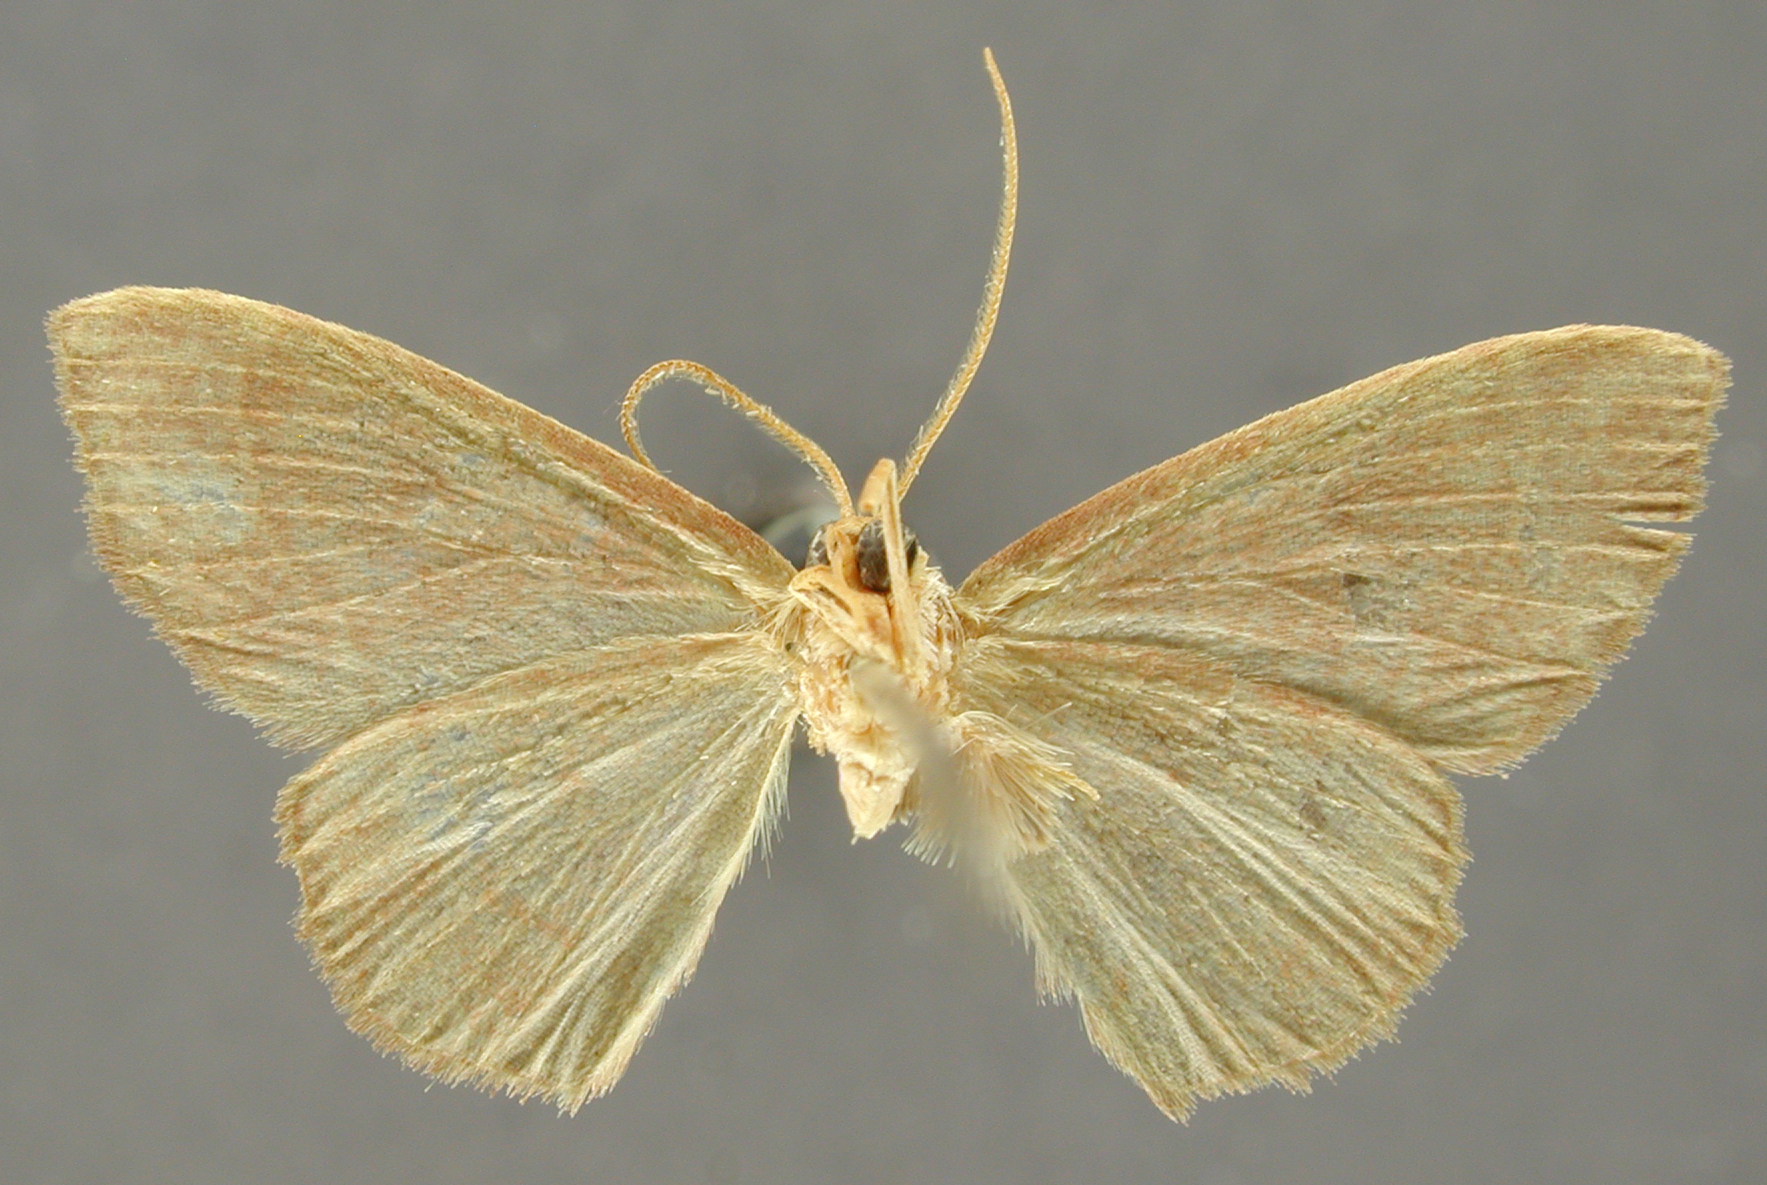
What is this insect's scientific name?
Dichromatopodia oaxacana
